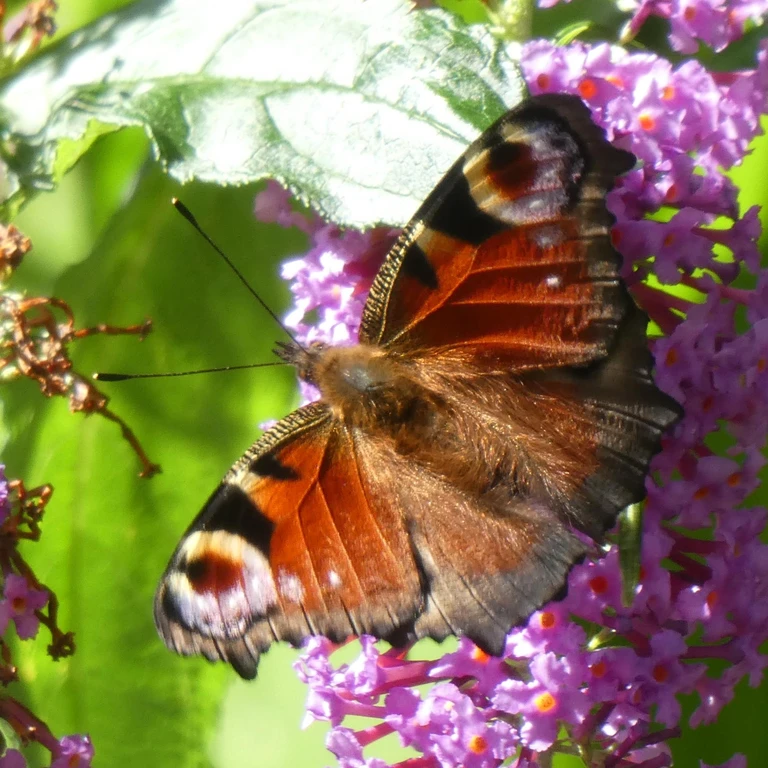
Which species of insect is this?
Aglais io
